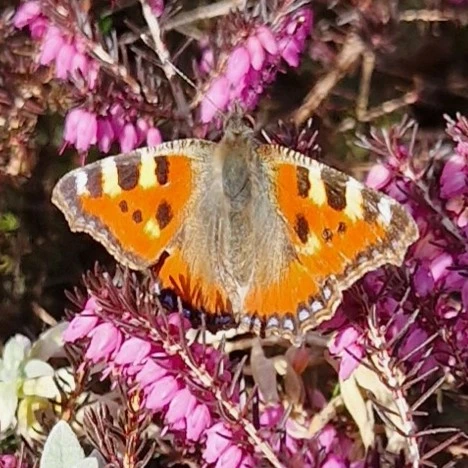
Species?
Aglais urticae
